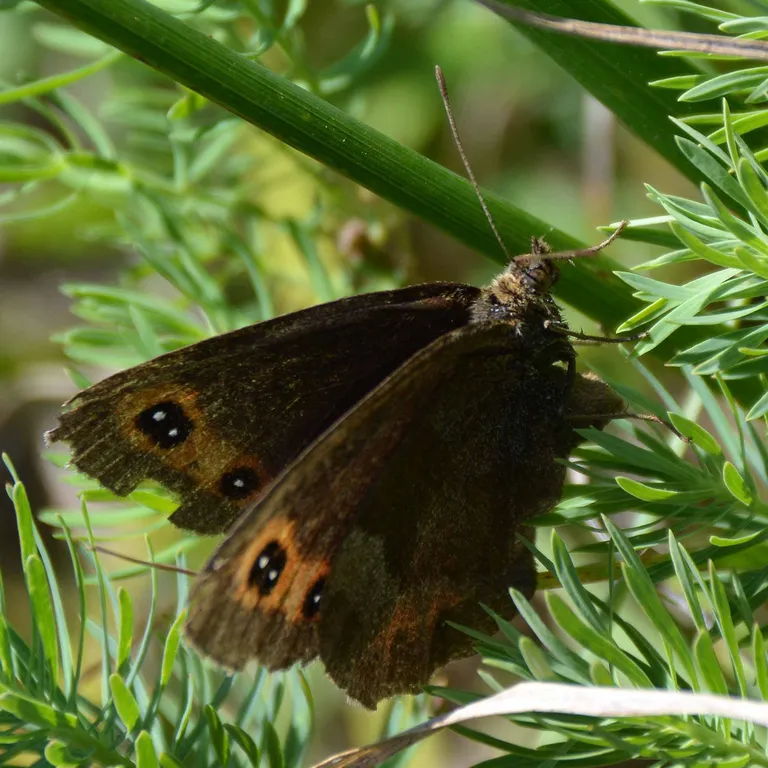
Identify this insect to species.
Erebia aethiops
